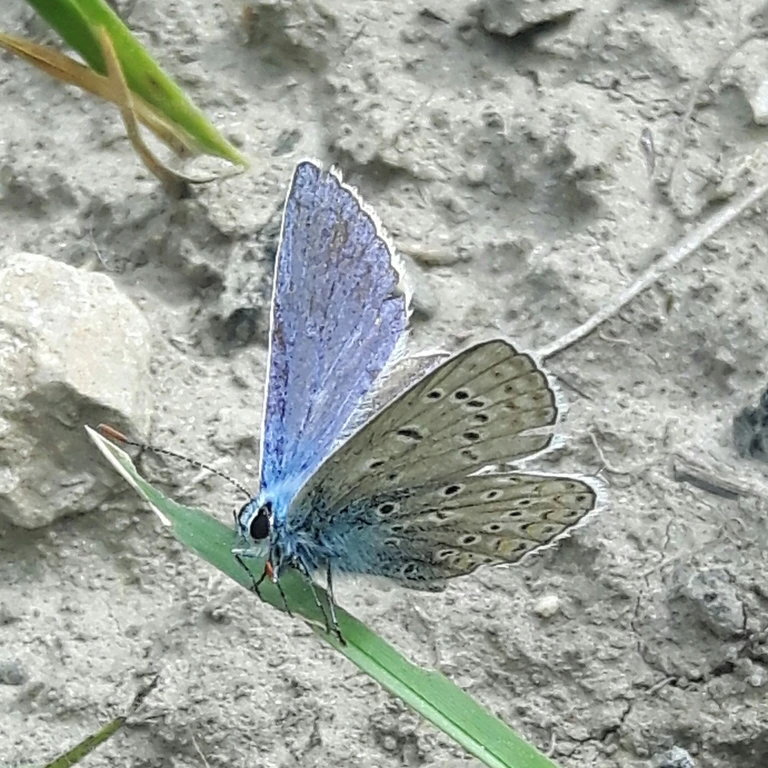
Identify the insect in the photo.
Polyommatus icarus
